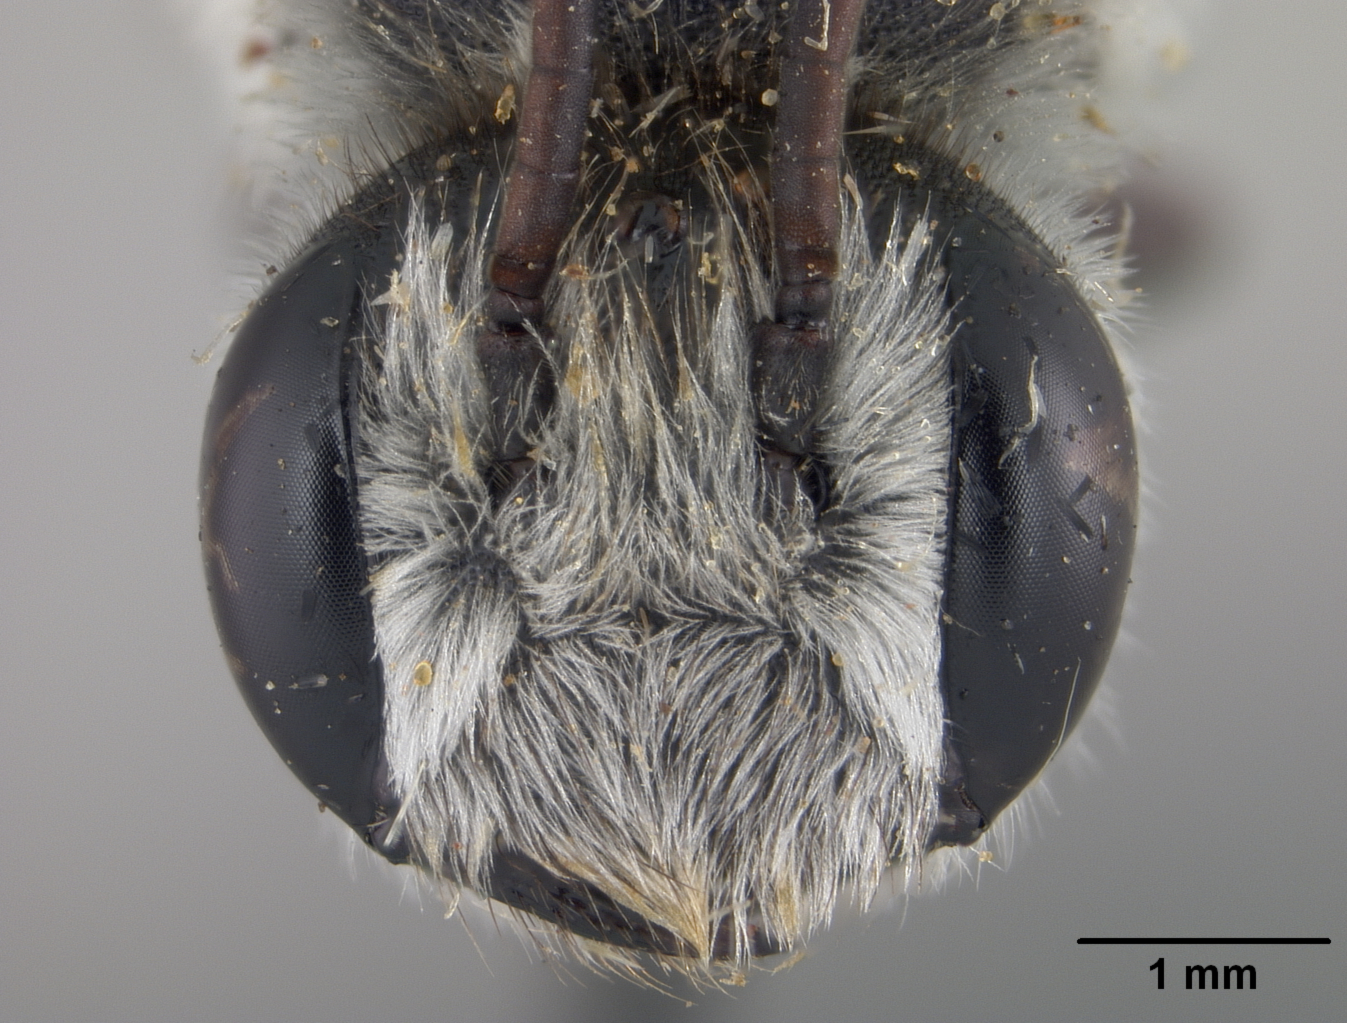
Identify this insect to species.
Megachile pratti
